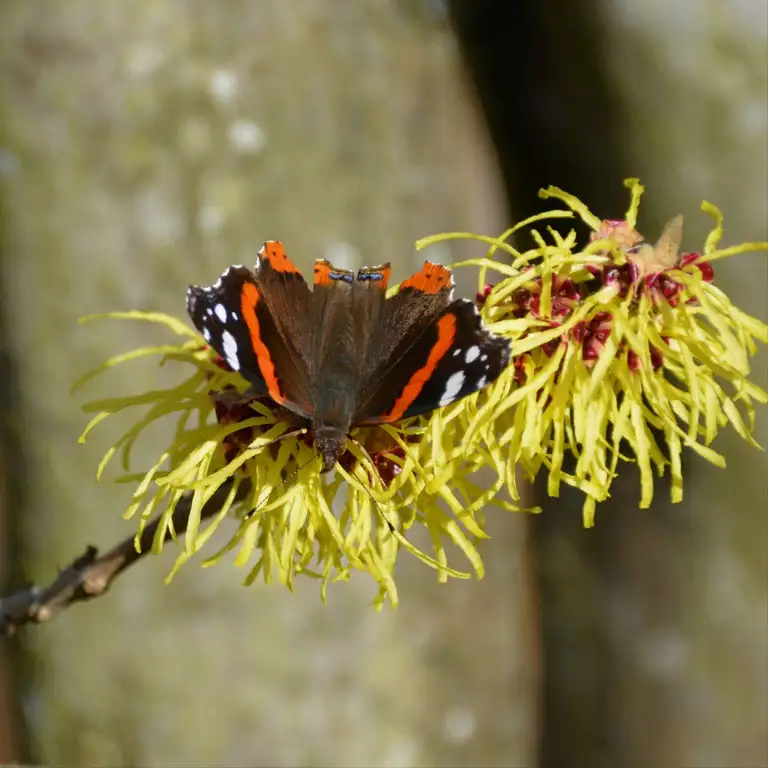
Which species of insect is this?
Vanessa atalanta
